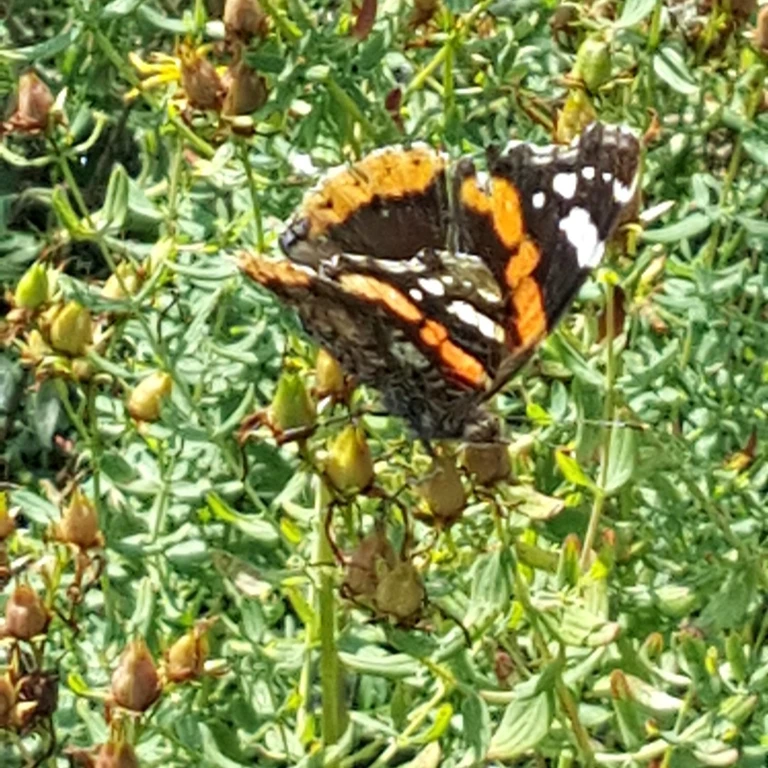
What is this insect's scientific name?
Vanessa atalanta
